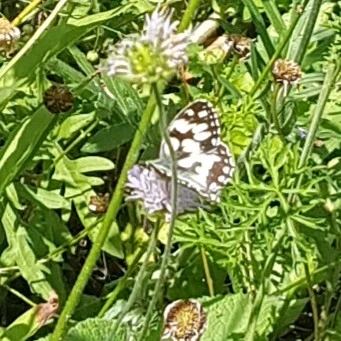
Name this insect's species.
Melanargia galathea
